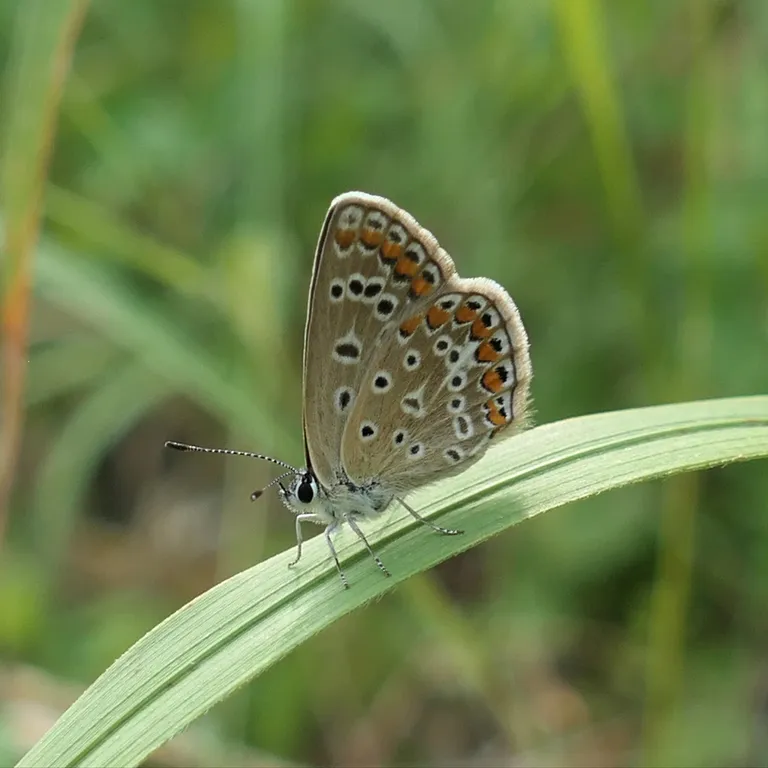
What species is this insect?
Polyommatus icarus
